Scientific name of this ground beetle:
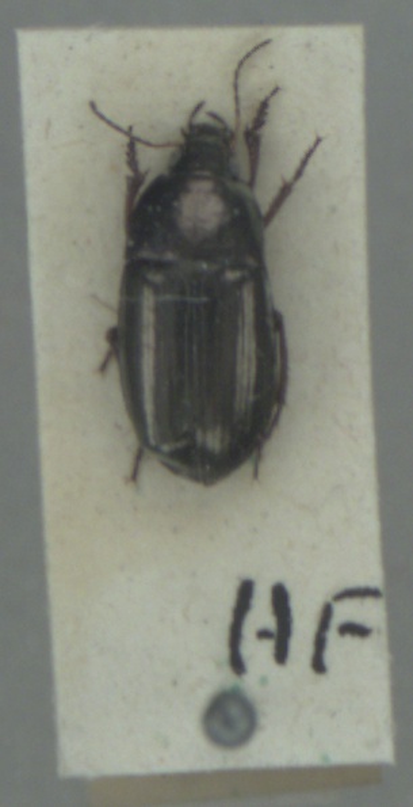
Amara aenea
